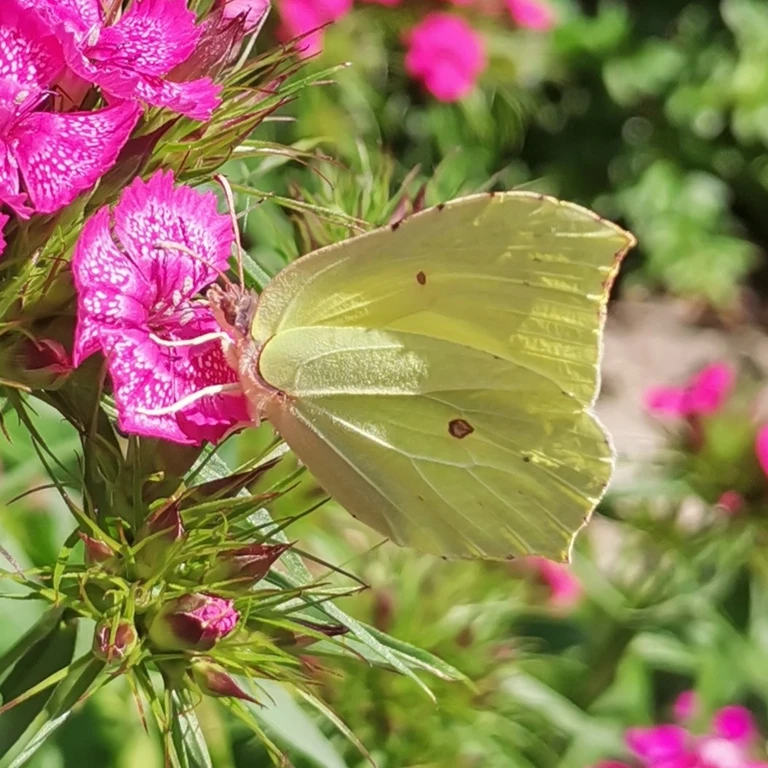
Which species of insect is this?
Gonepteryx rhamni
